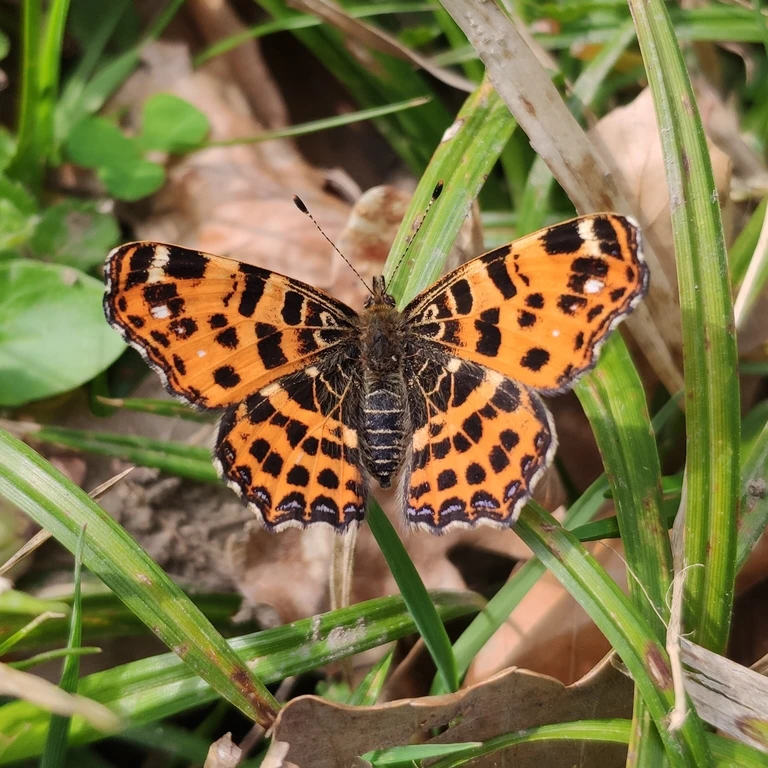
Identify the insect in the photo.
Araschnia levana
